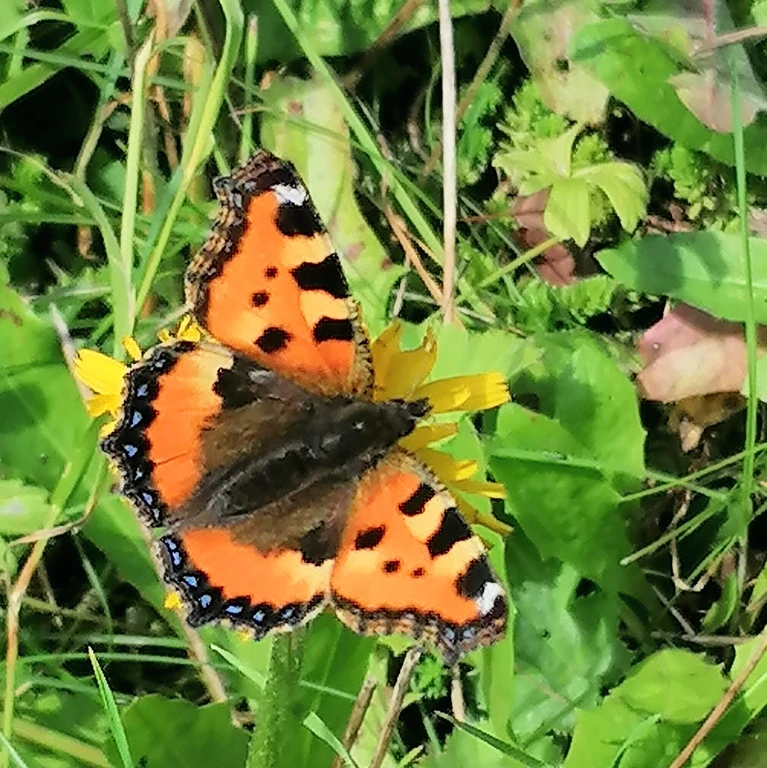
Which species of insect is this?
Aglais urticae
